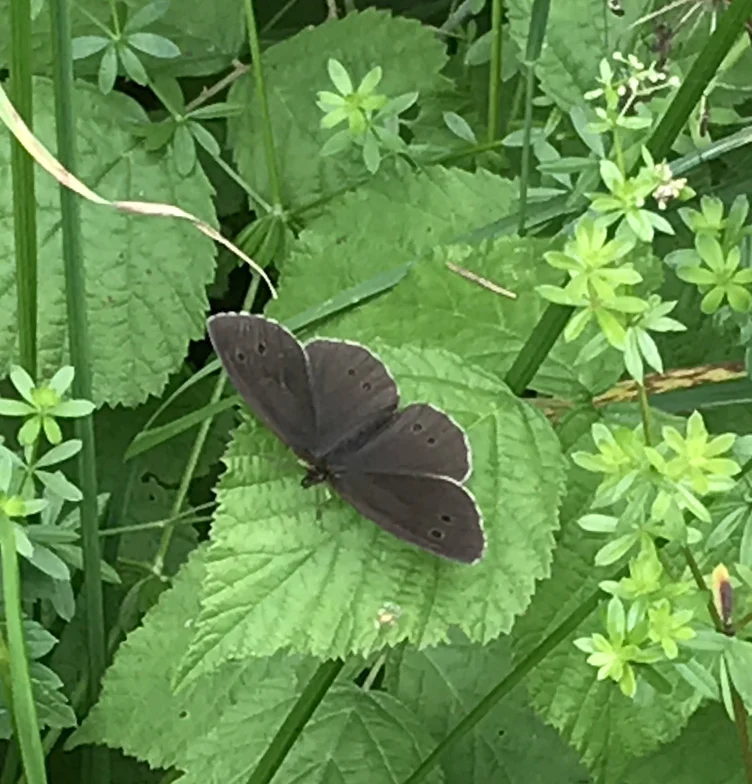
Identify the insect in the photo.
Aphantopus hyperantus
